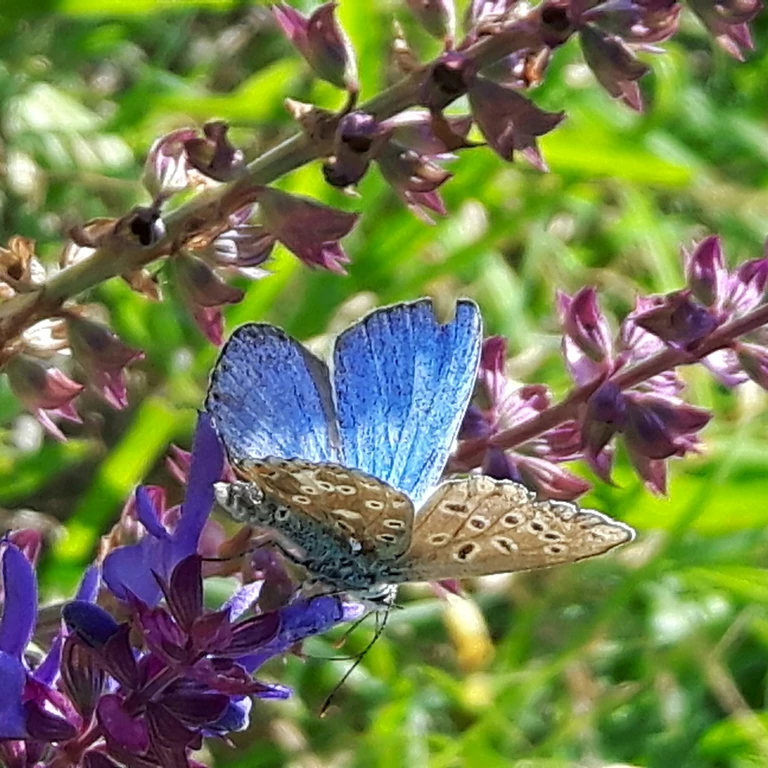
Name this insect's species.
Lysandra bellargus
